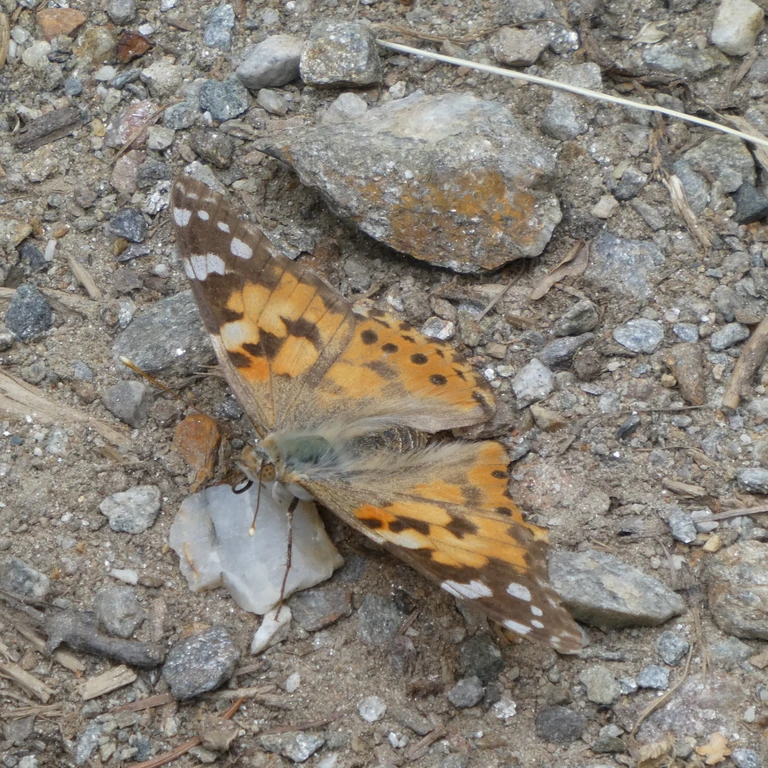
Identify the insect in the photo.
Vanessa cardui
